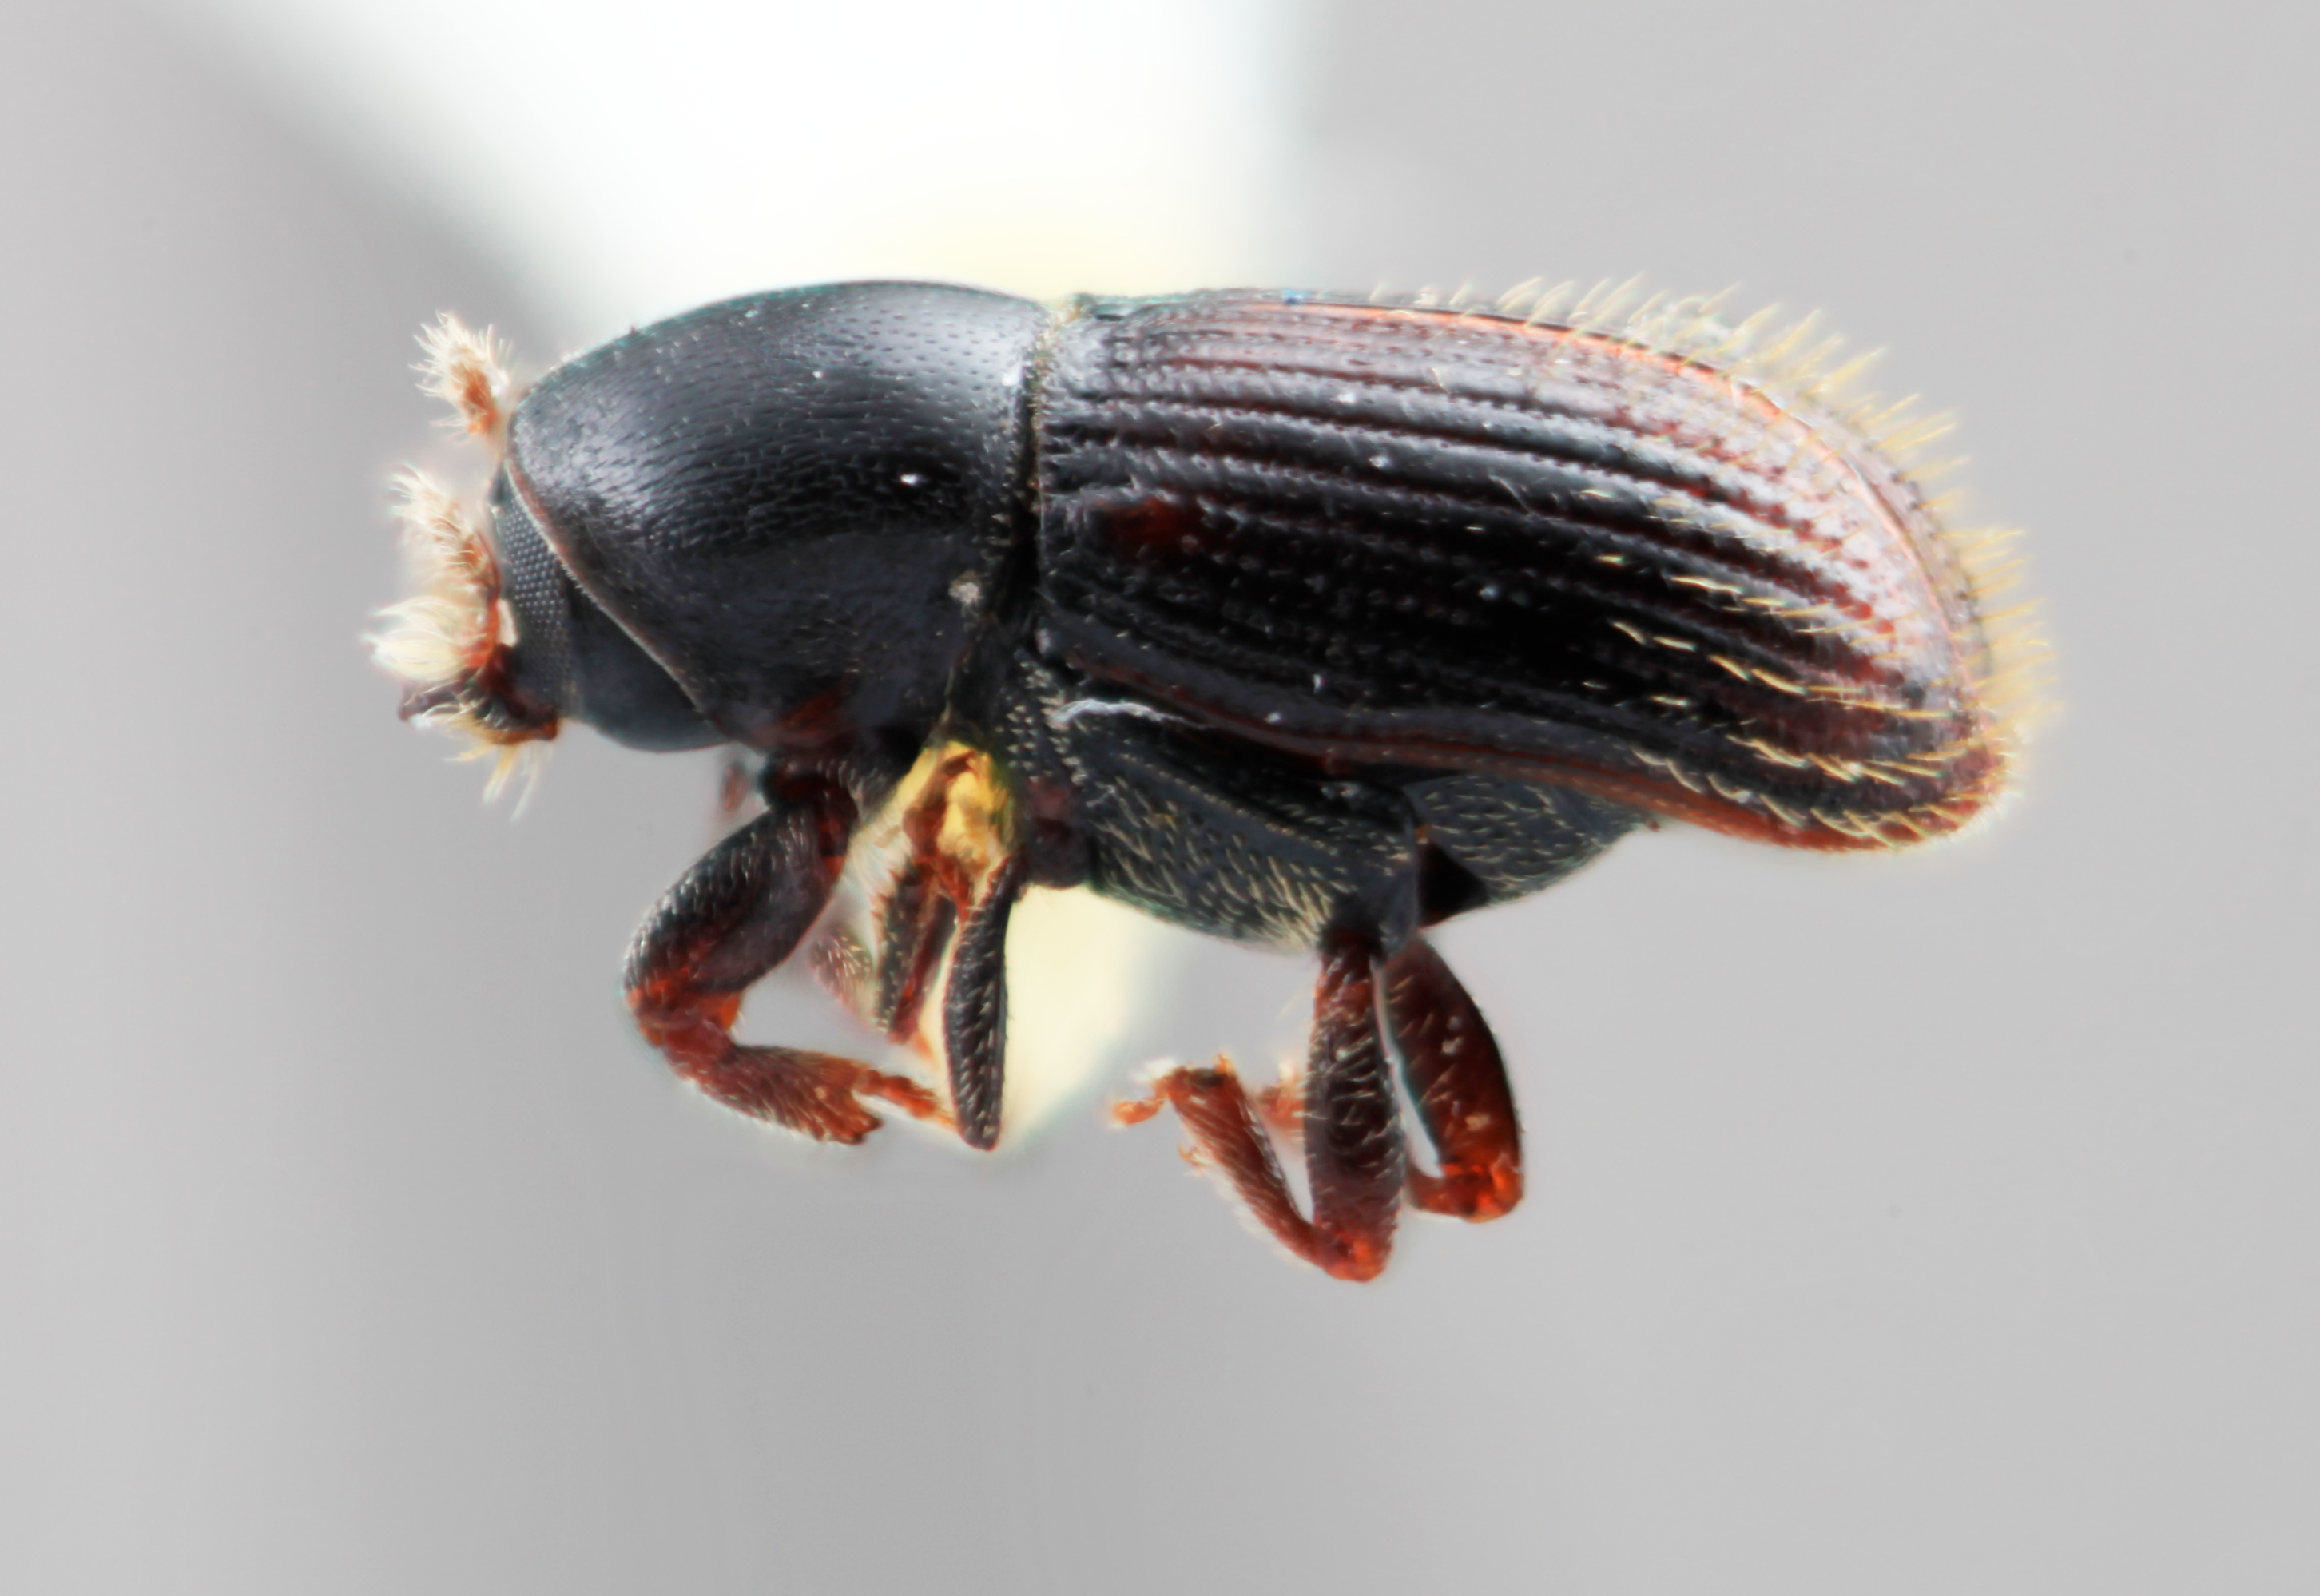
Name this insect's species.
Cnesinus myelitis
